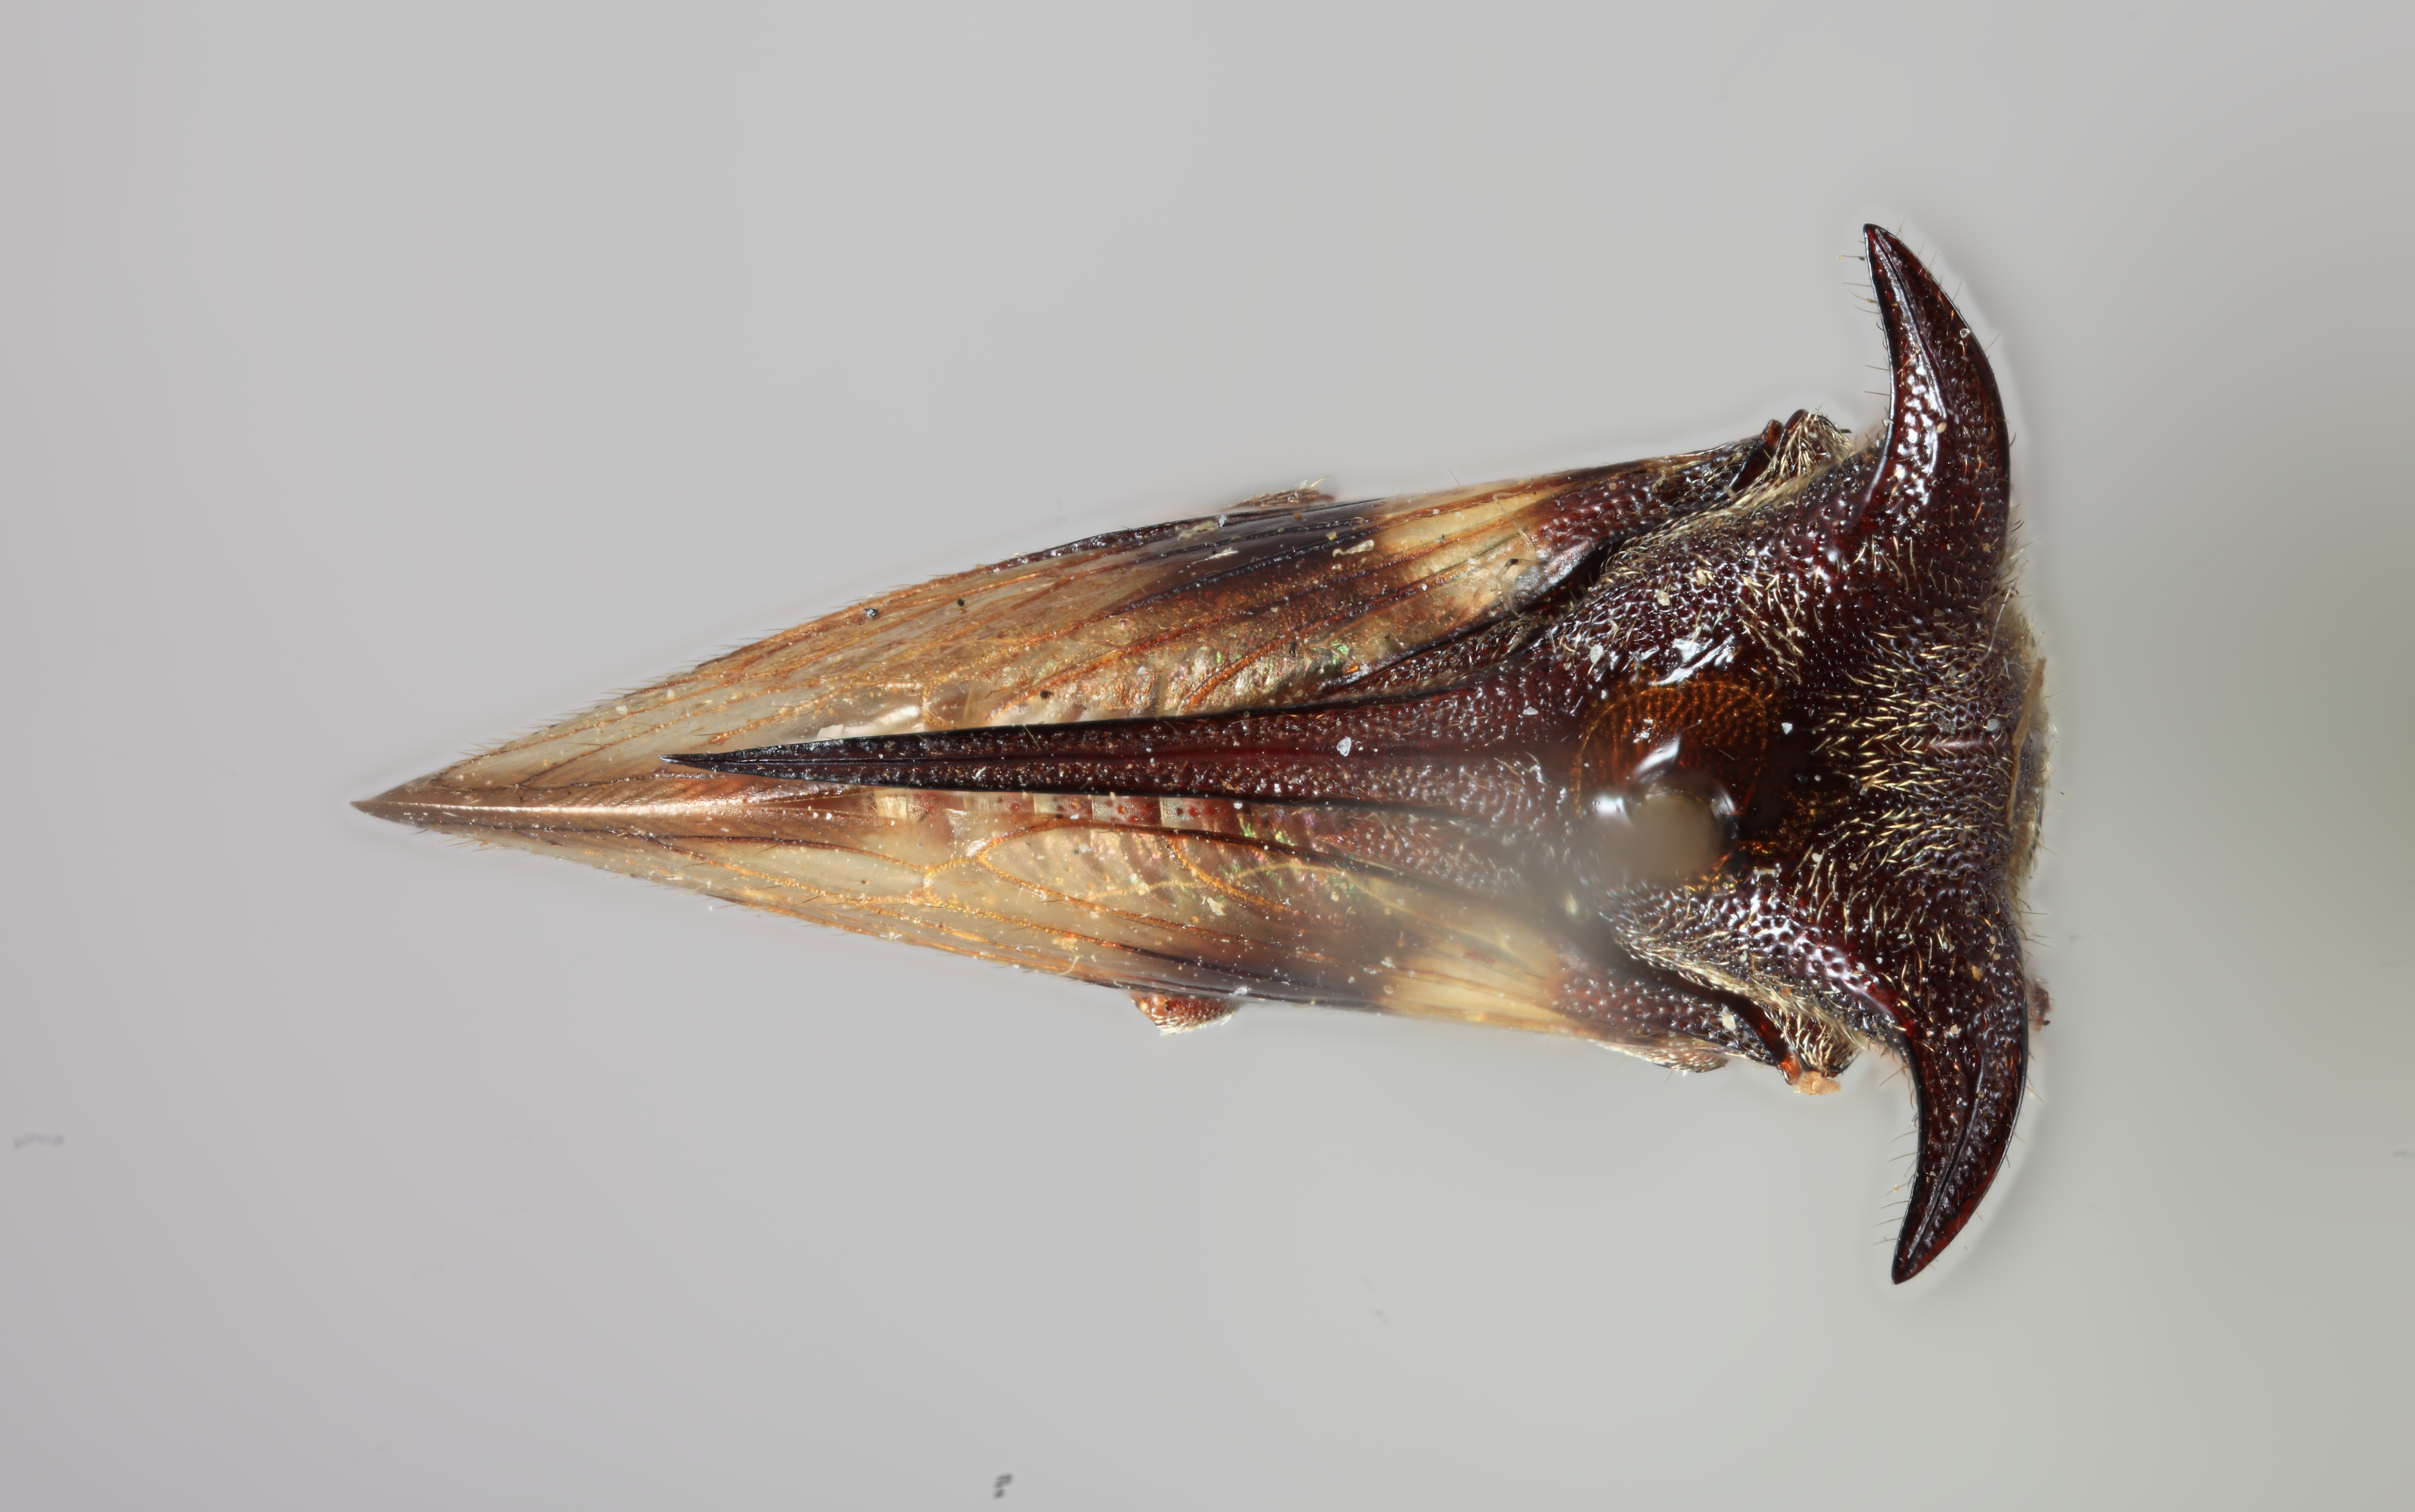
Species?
Tricentrus fascipennis
